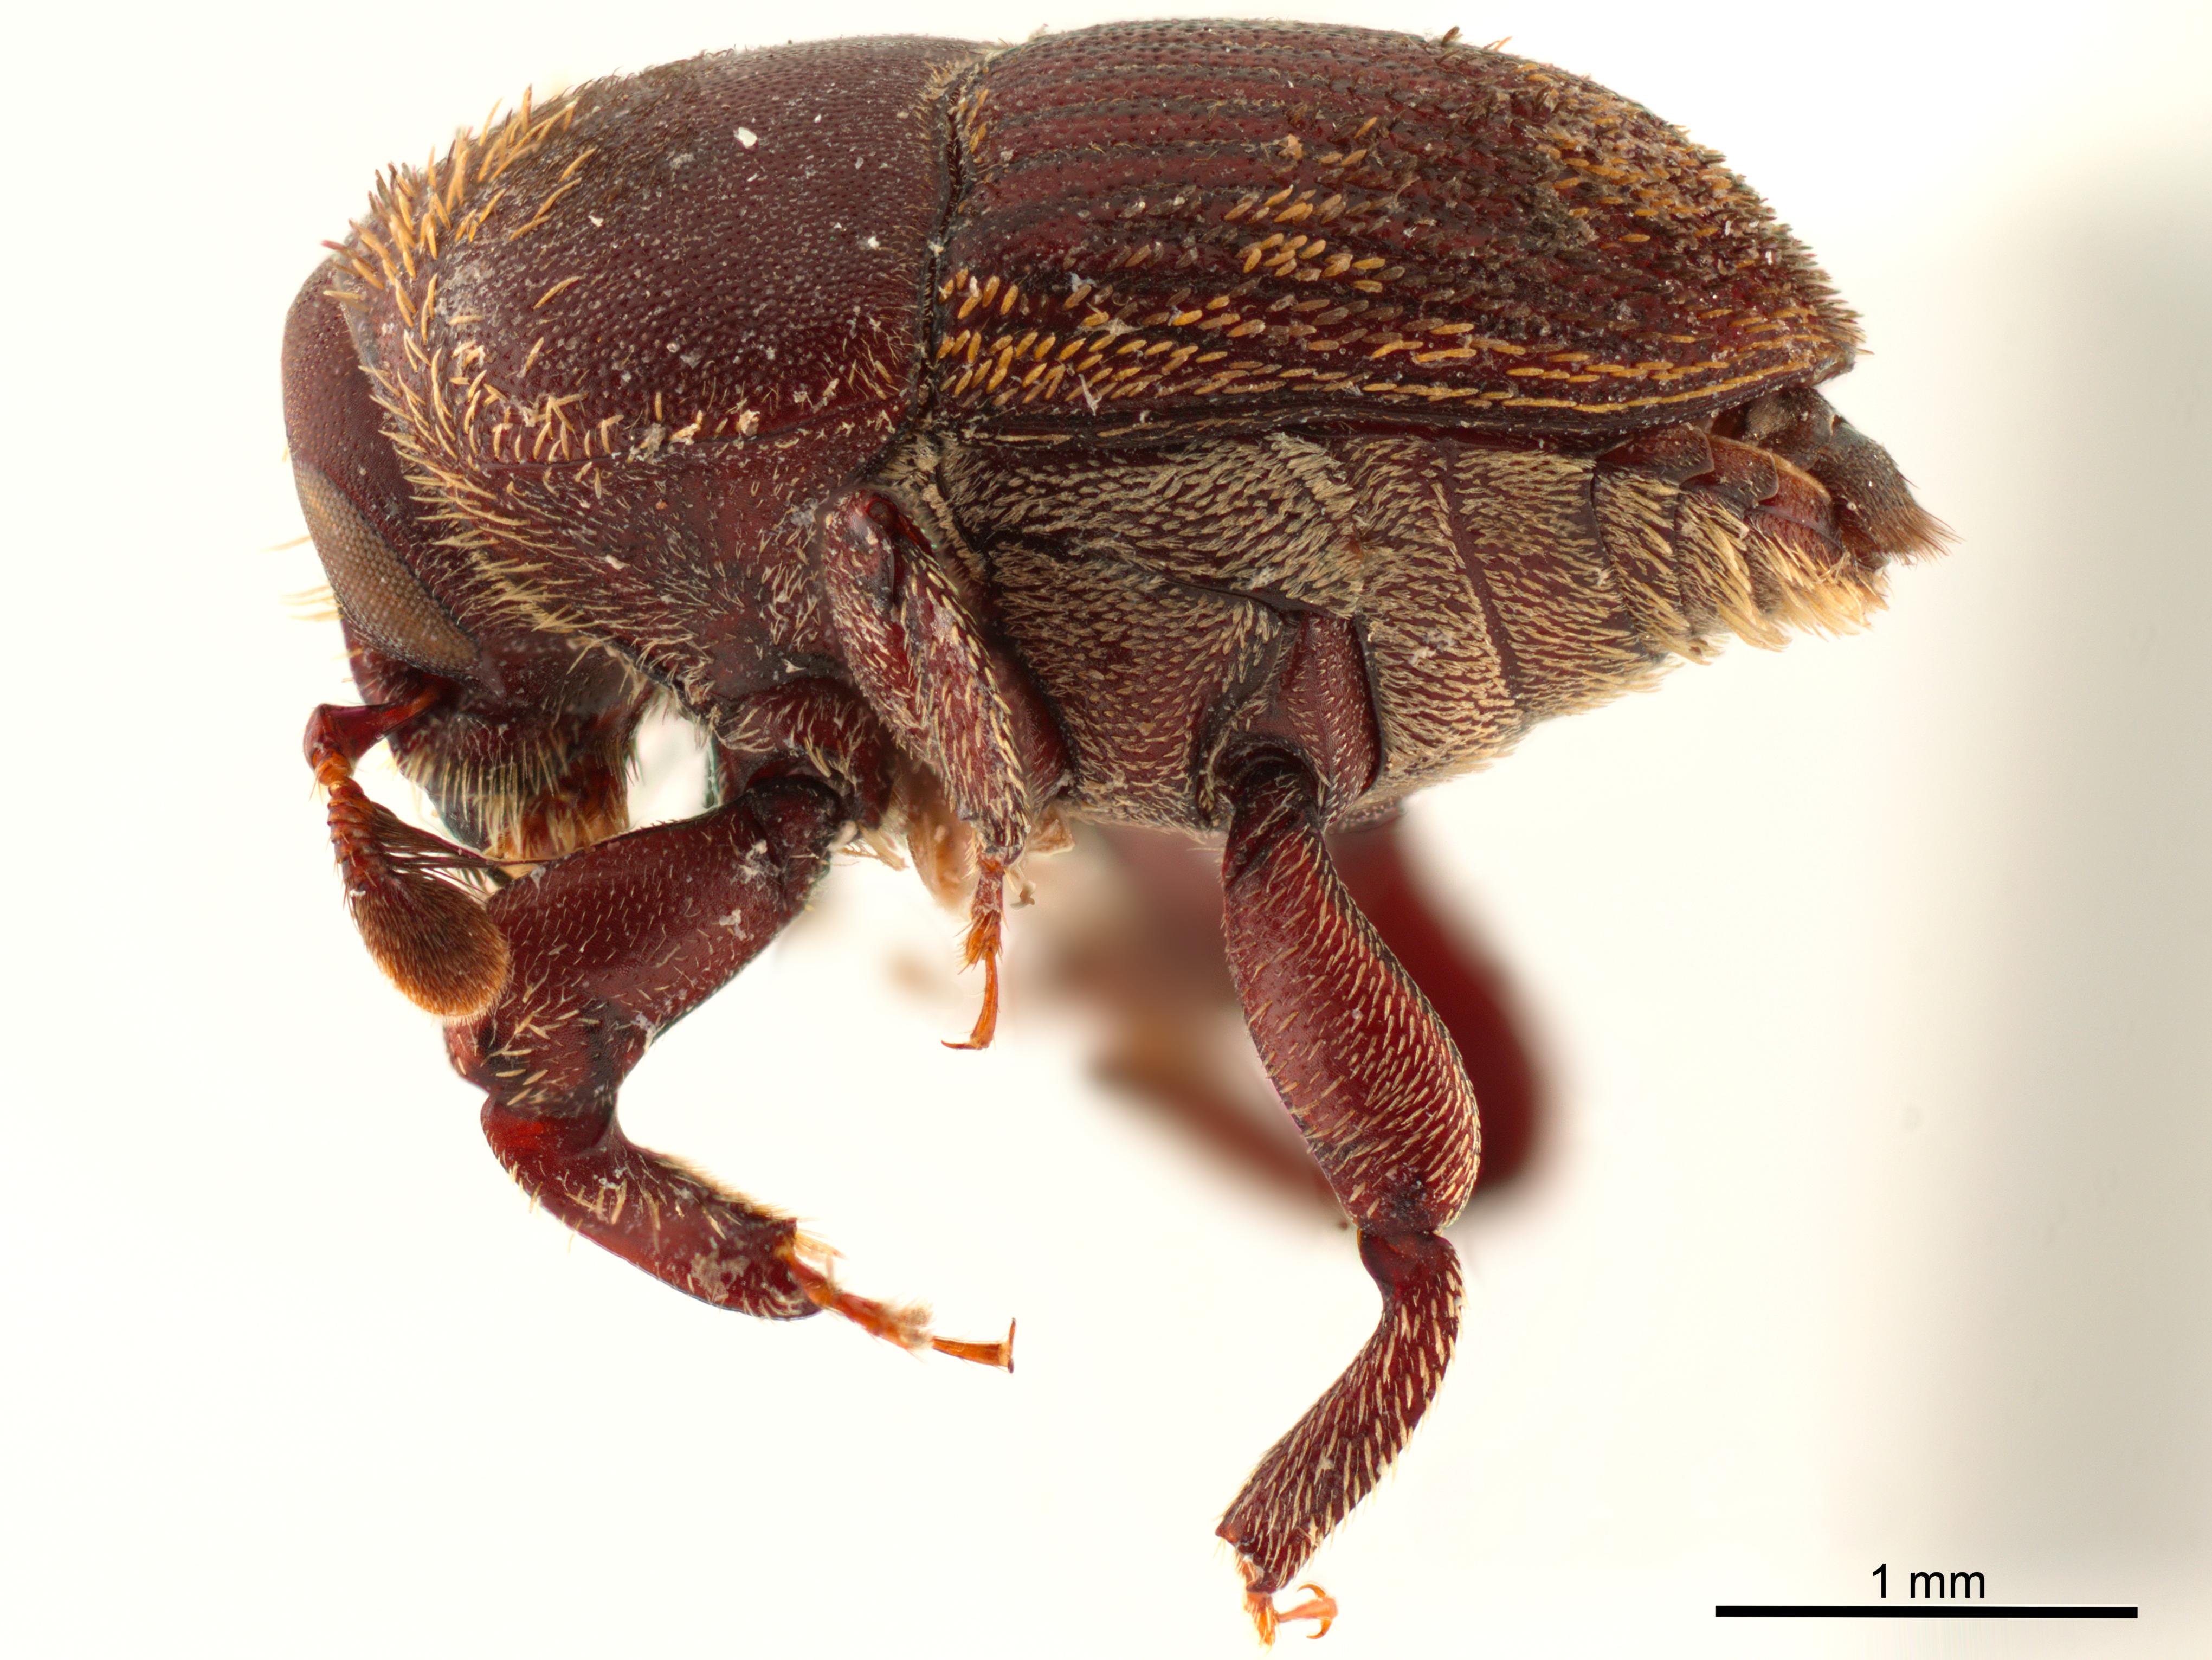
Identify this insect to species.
Camptocerus auricomus
